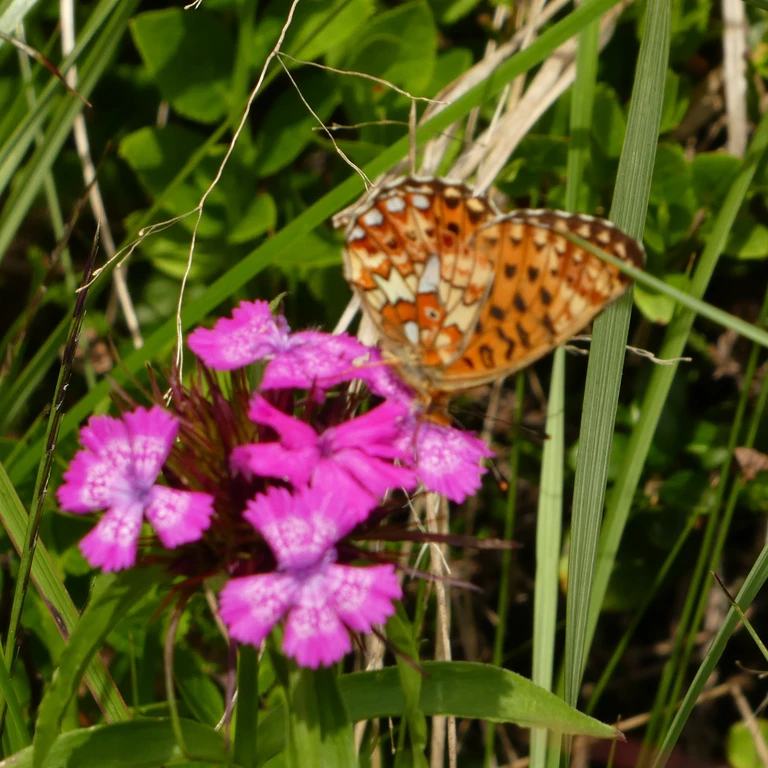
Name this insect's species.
Boloria euphrosyne (also Clossiana euphrosyne)
